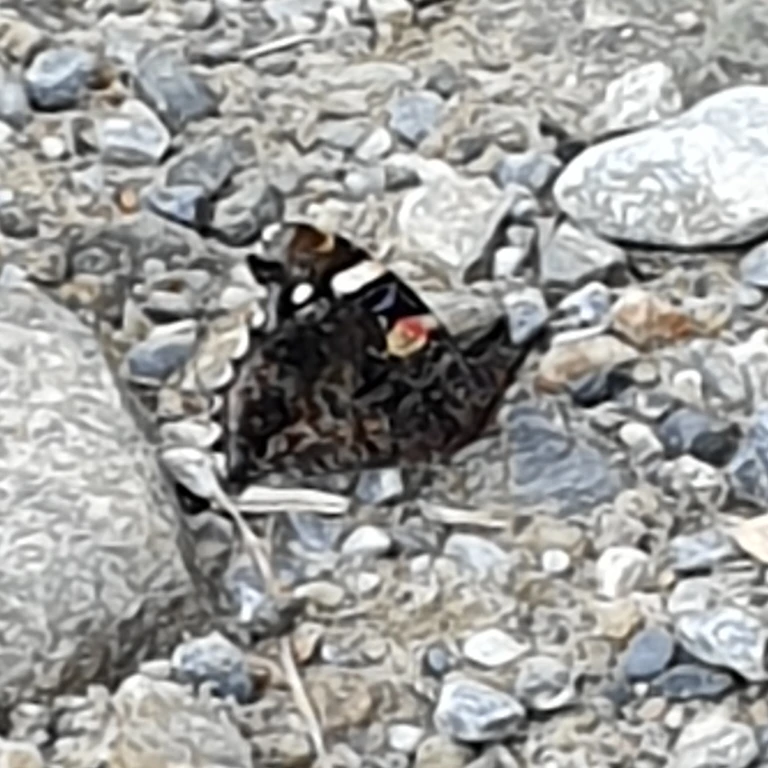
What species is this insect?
Vanessa atalanta
